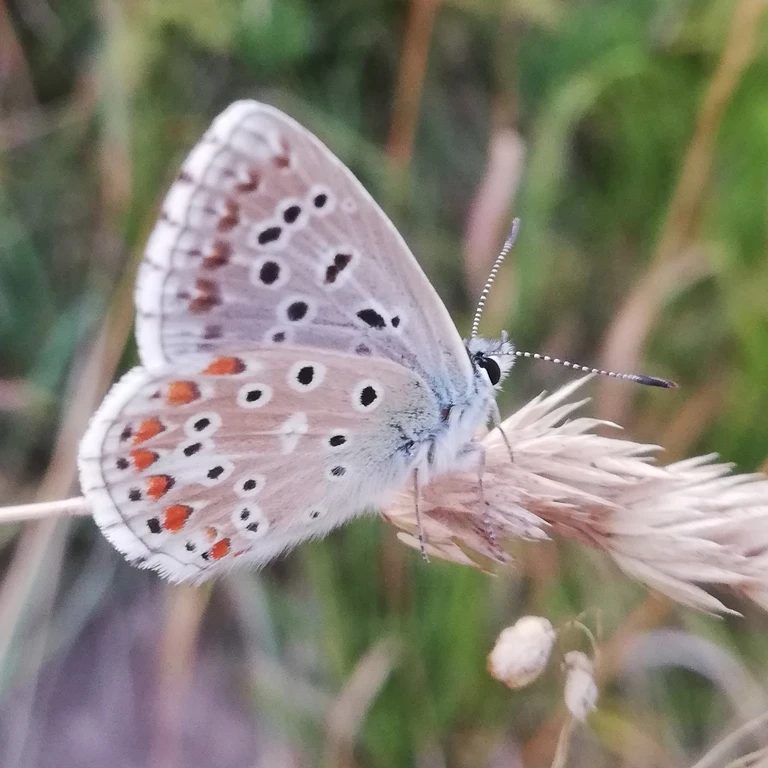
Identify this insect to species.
Lysandra bellargus
